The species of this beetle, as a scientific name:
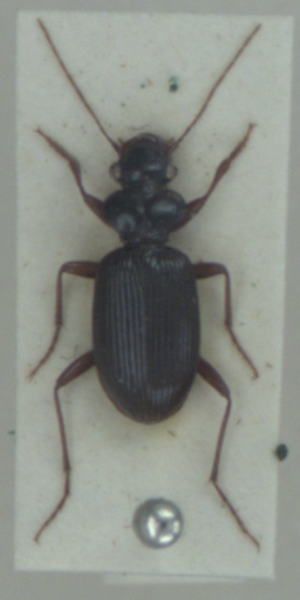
Leistus fulvibarbis
